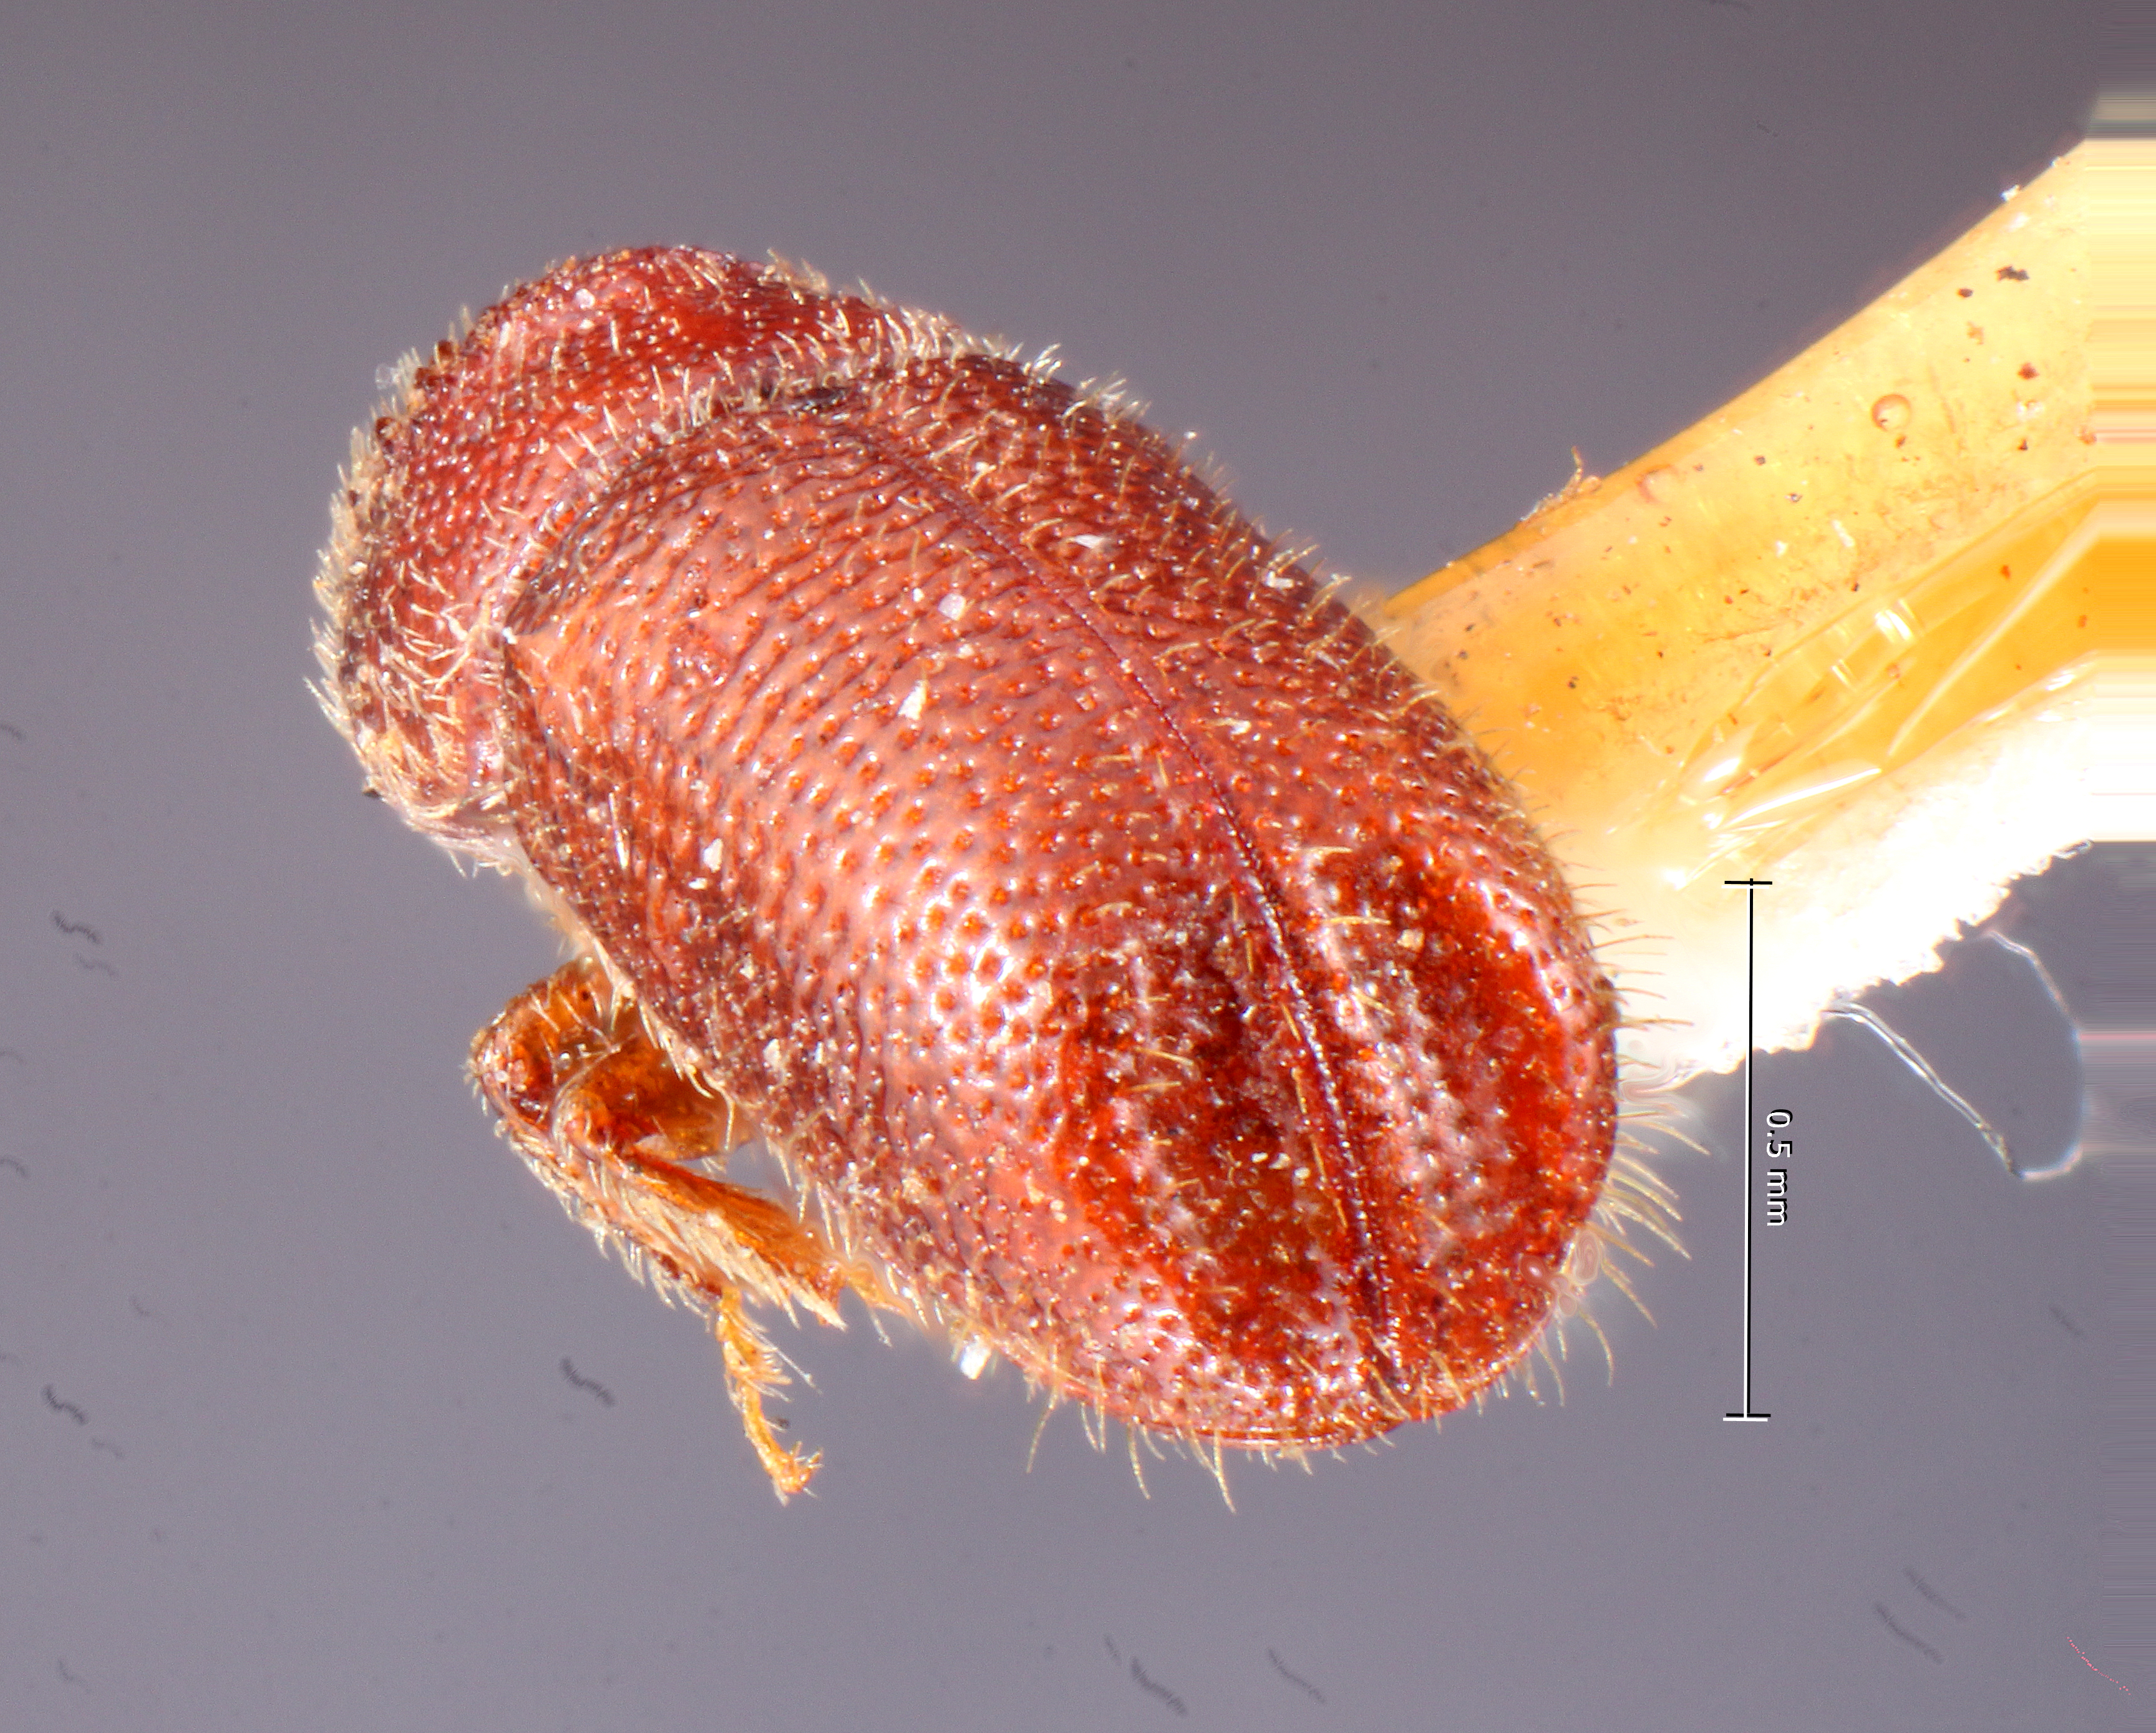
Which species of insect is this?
Pityophthorus solus
